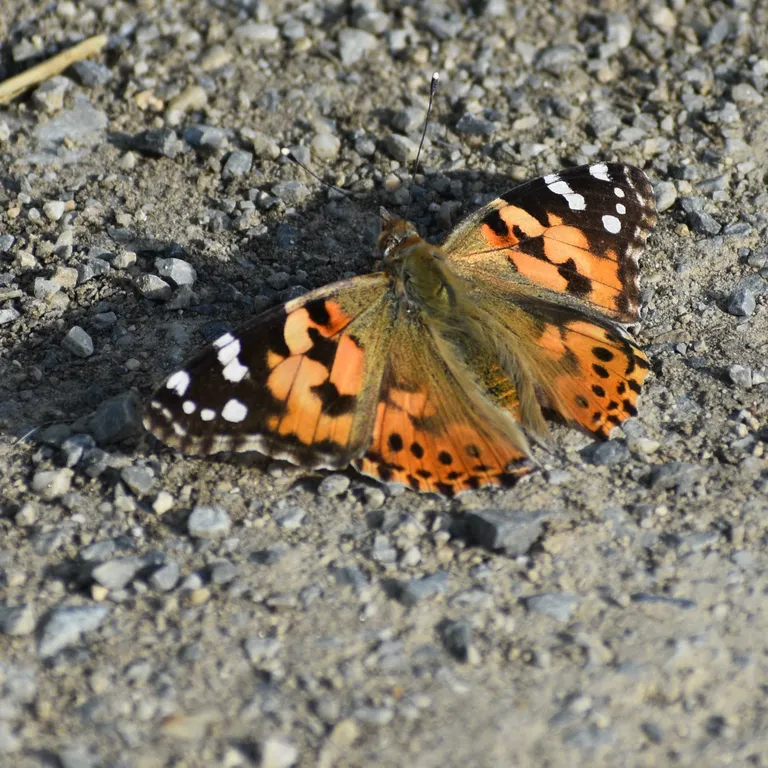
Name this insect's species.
Vanessa cardui
